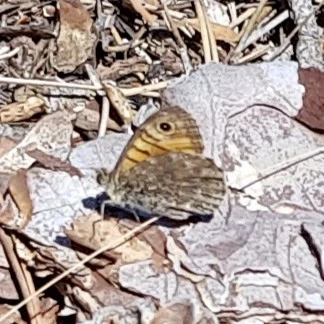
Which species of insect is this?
Lasiommata megera (also Pararge megera)
